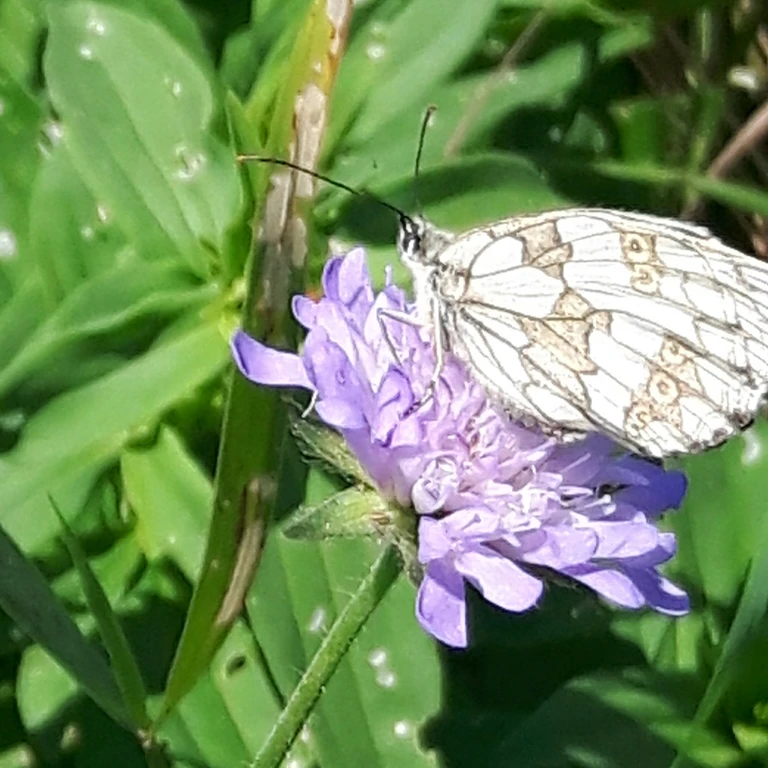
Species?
Melanargia galathea
